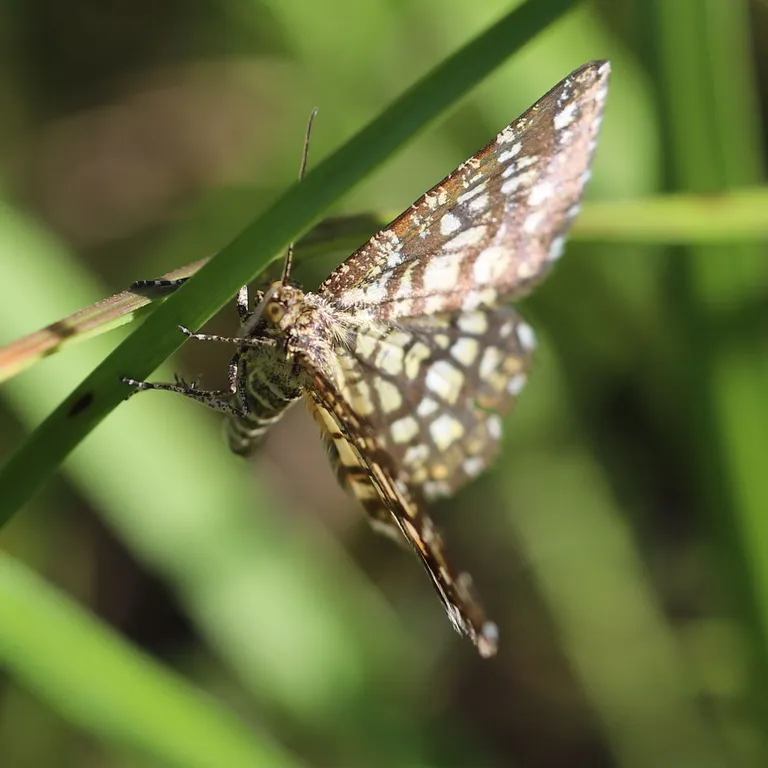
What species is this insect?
Chiasmia clathrata
